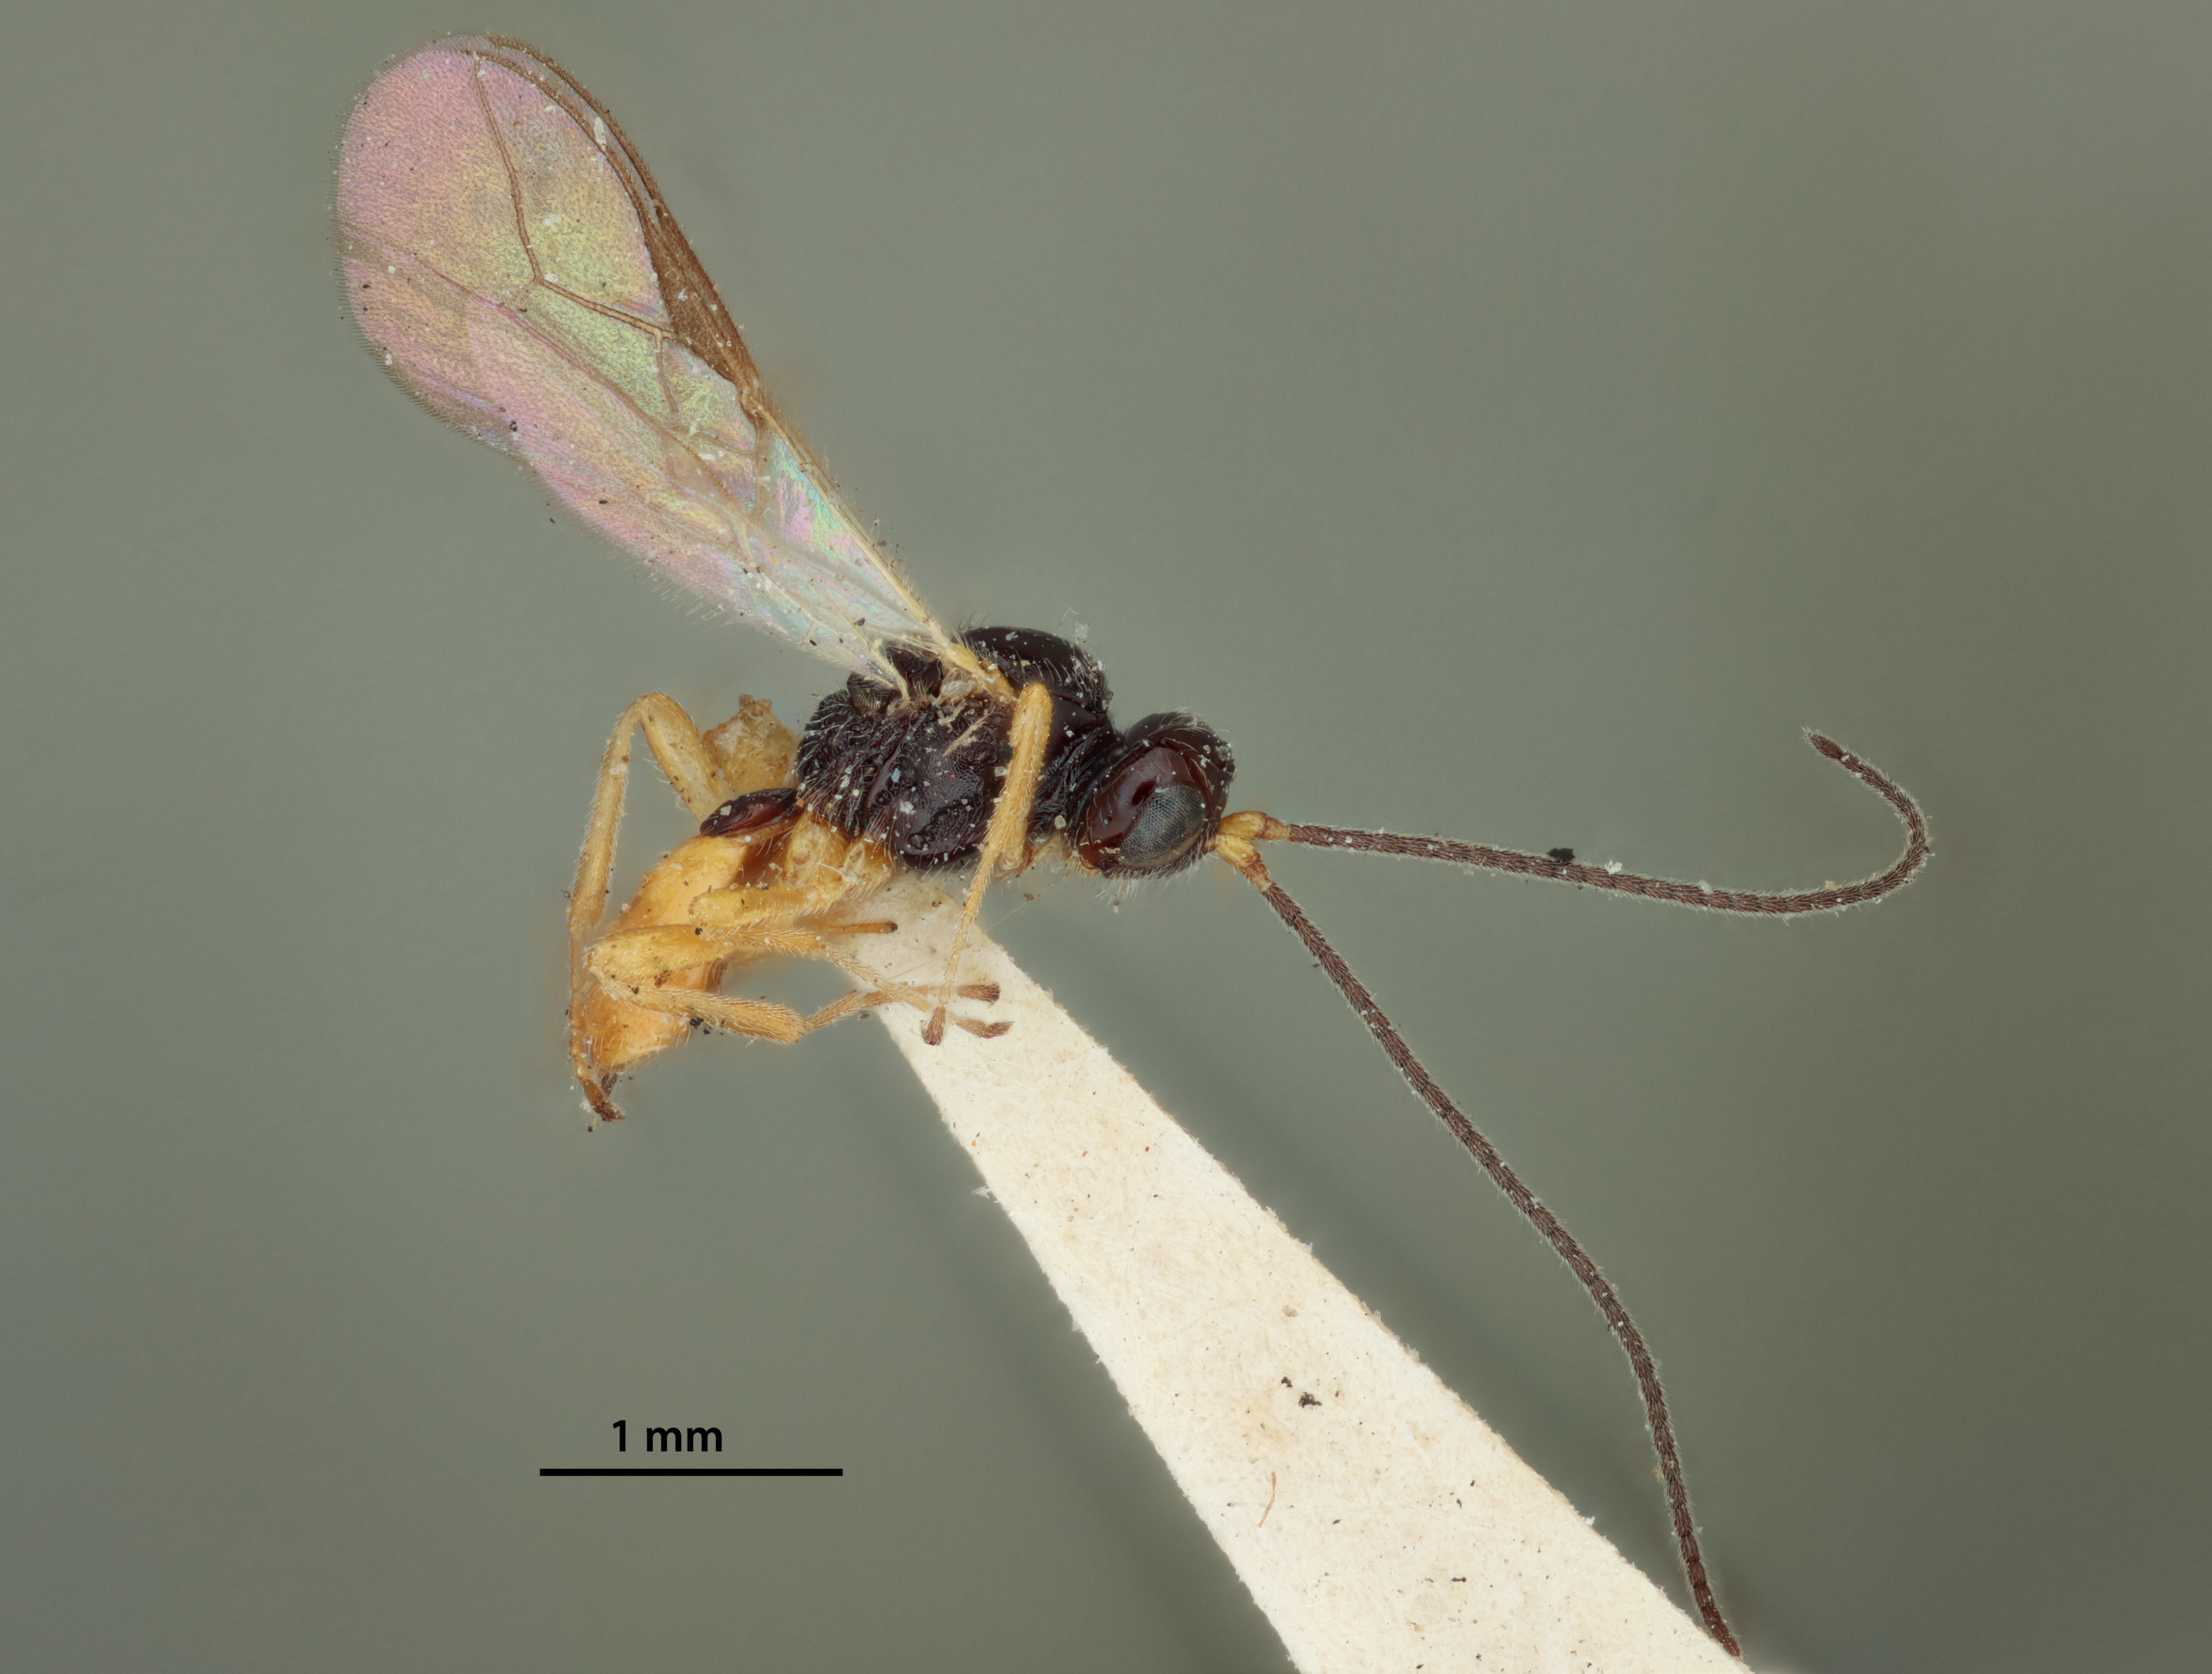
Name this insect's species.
Opius utahensis
